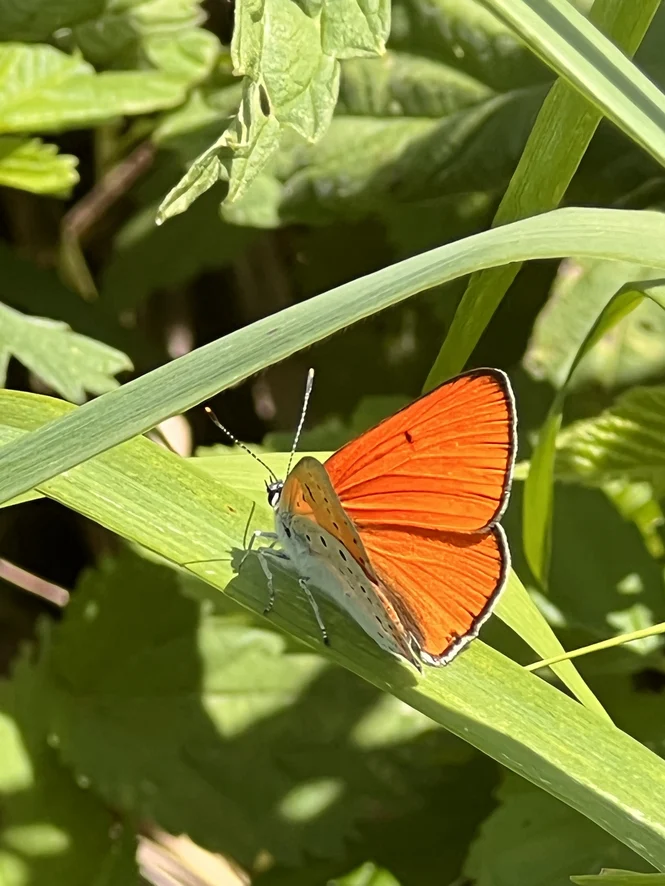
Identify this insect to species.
Lycaena dispar
